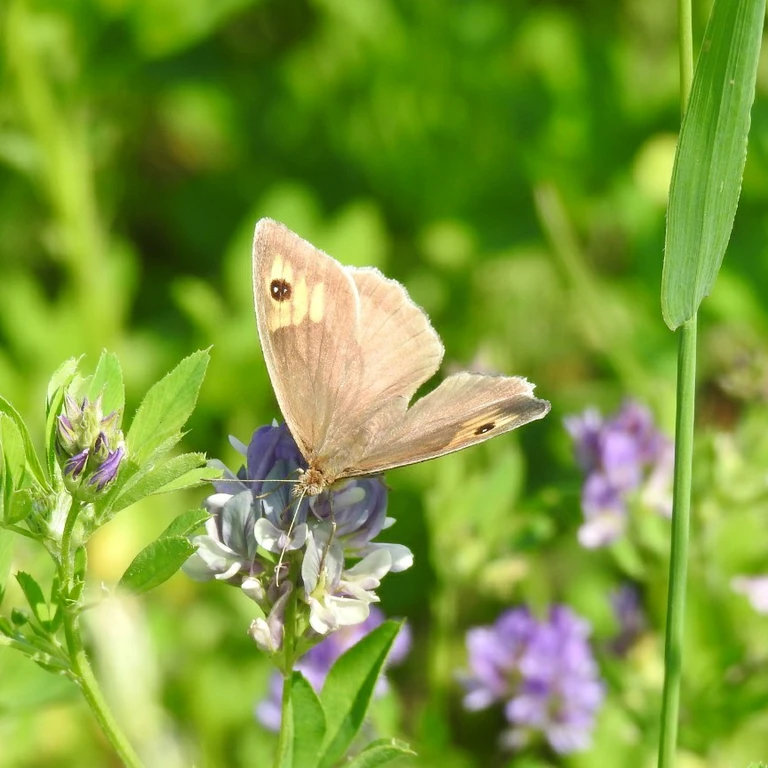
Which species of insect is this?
Maniola jurtina
